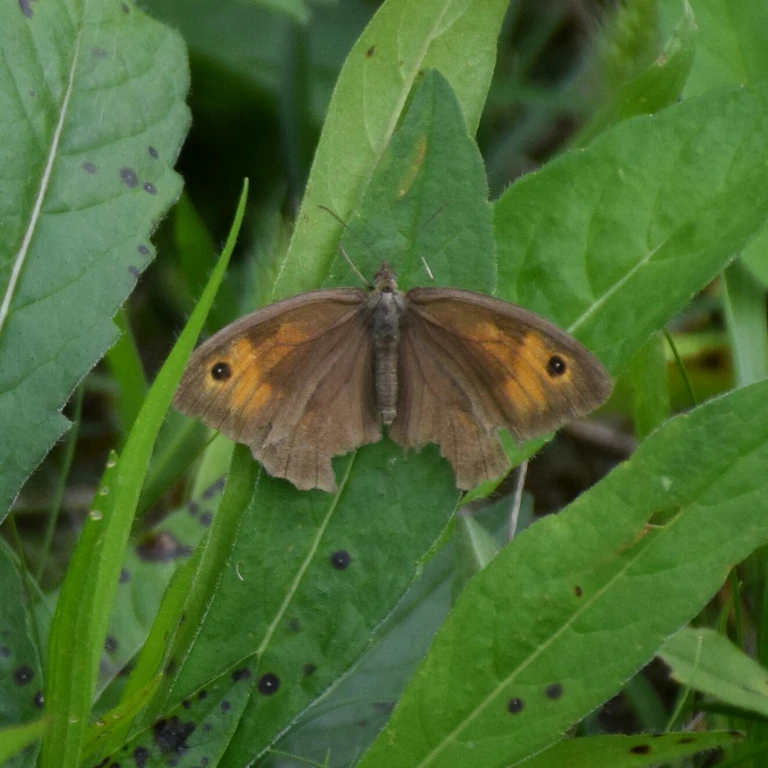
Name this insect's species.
Maniola jurtina
